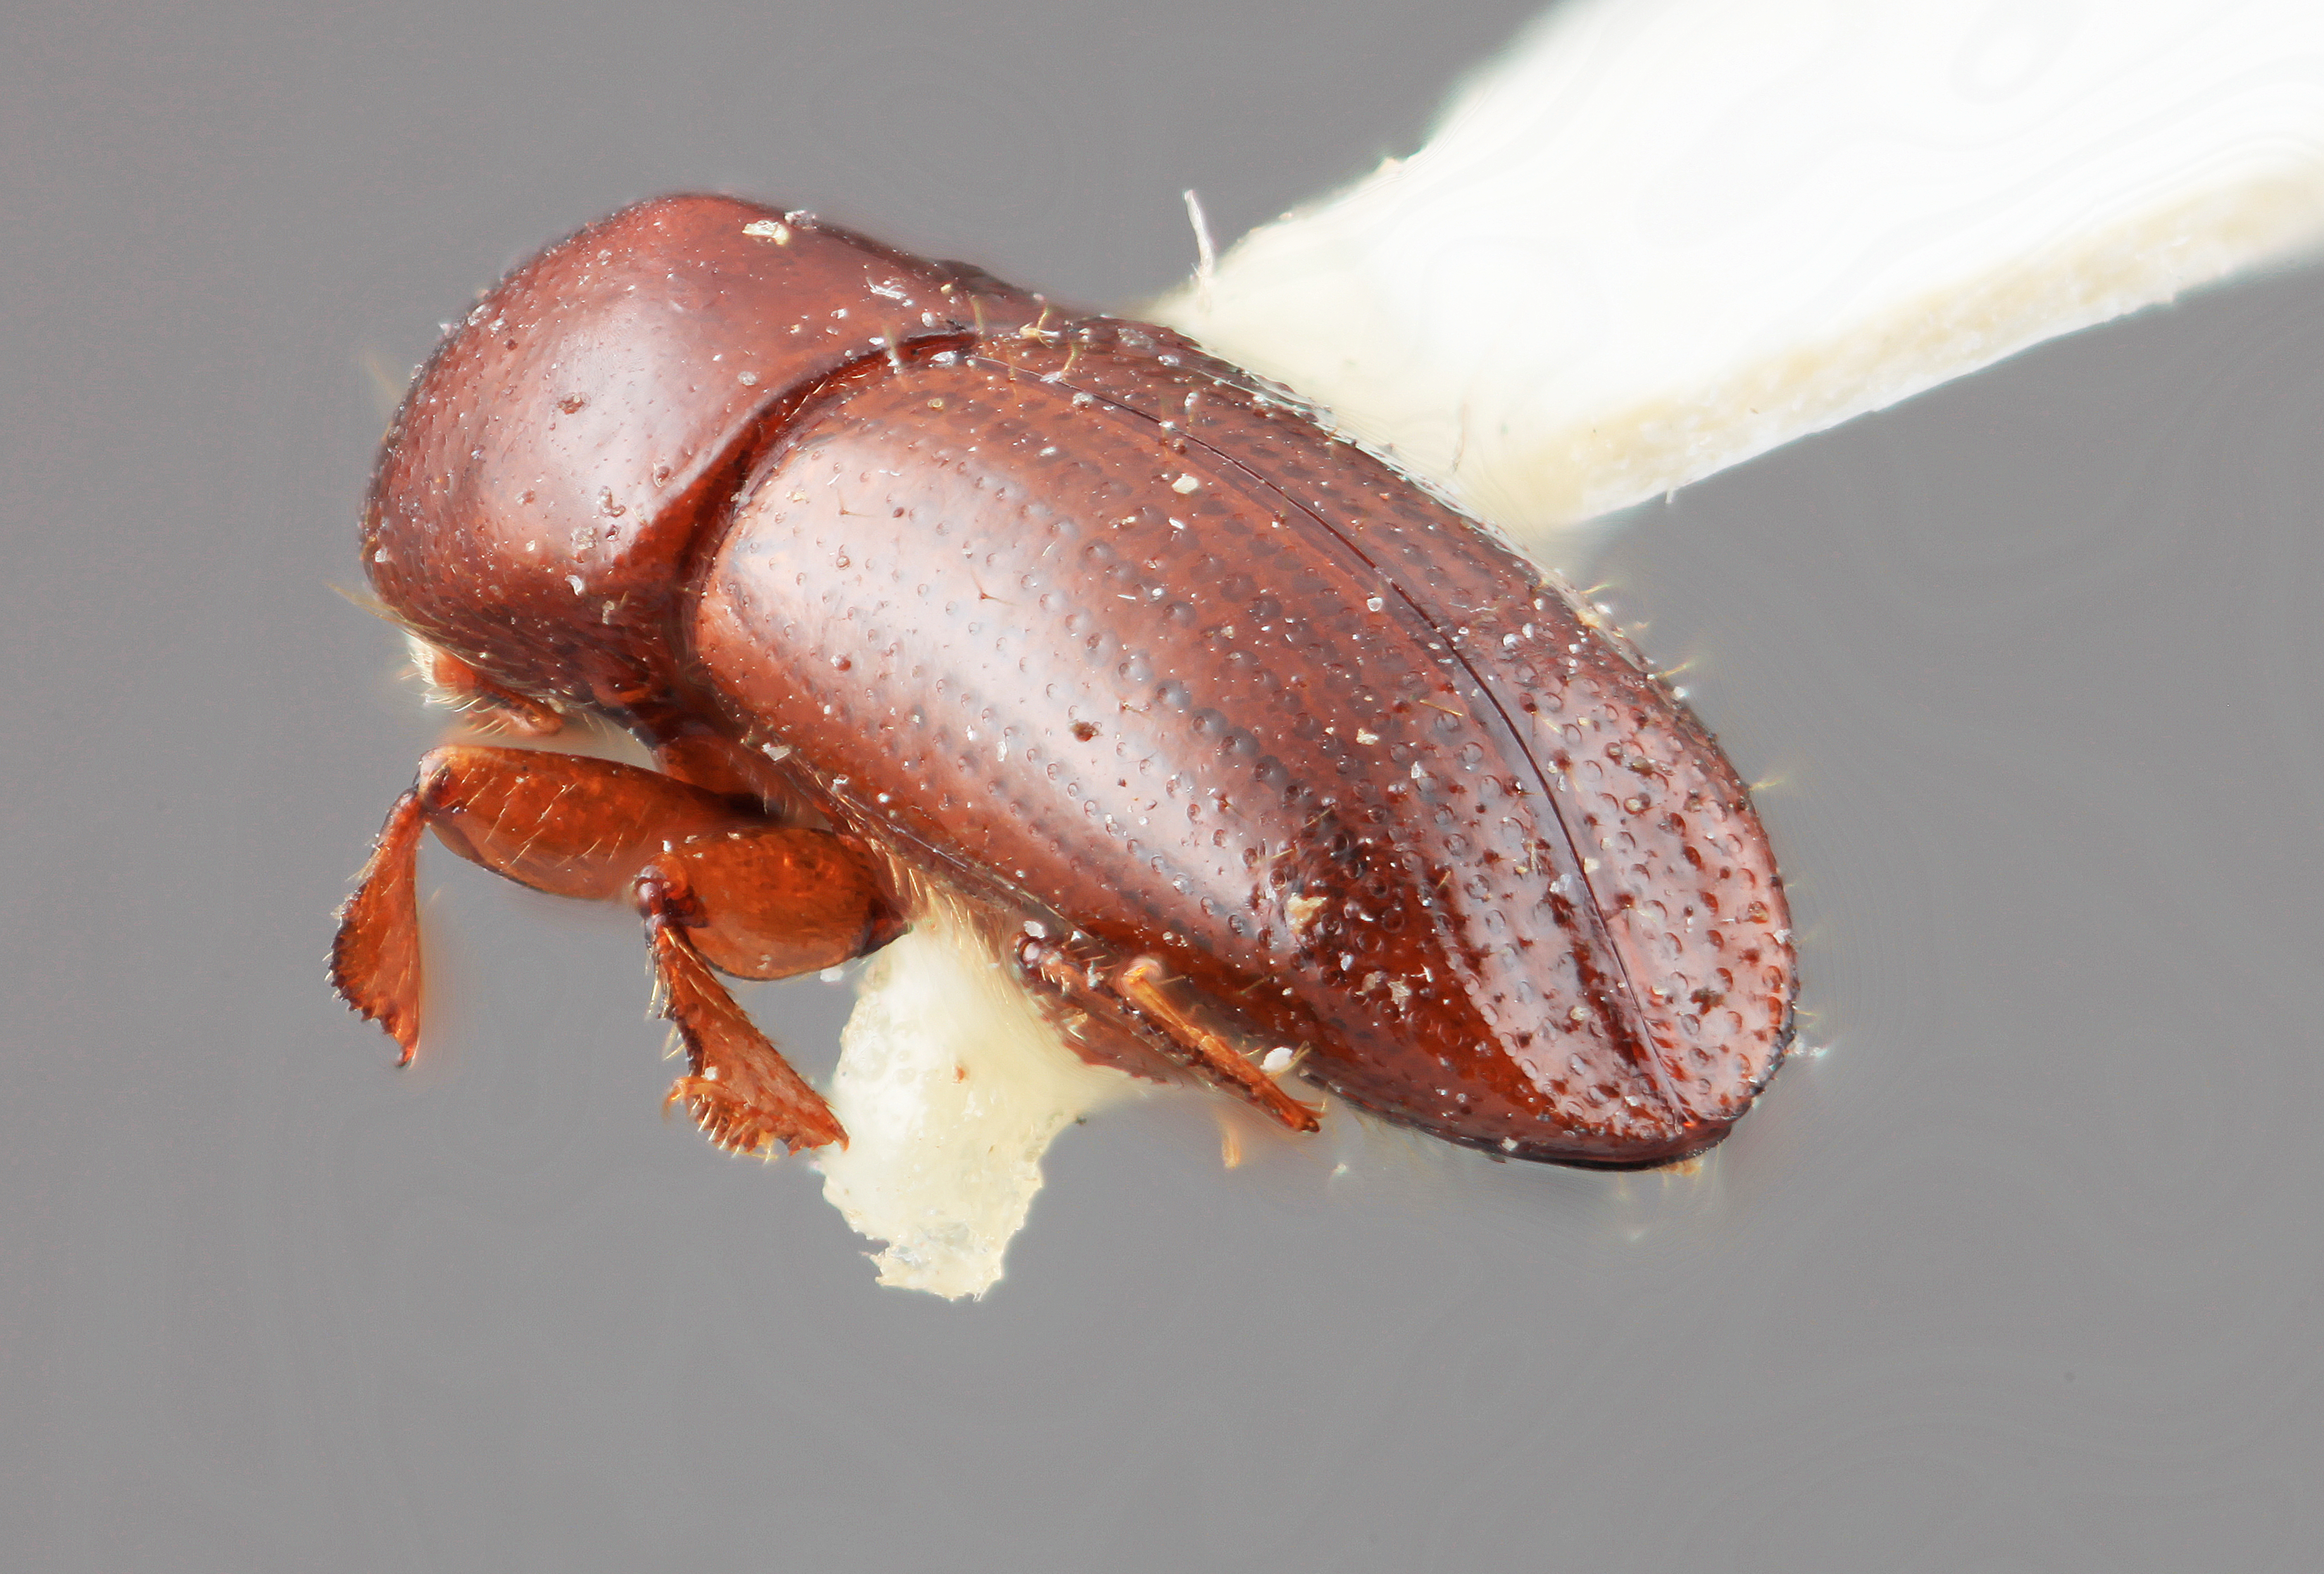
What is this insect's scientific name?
Xyleborus meritus
